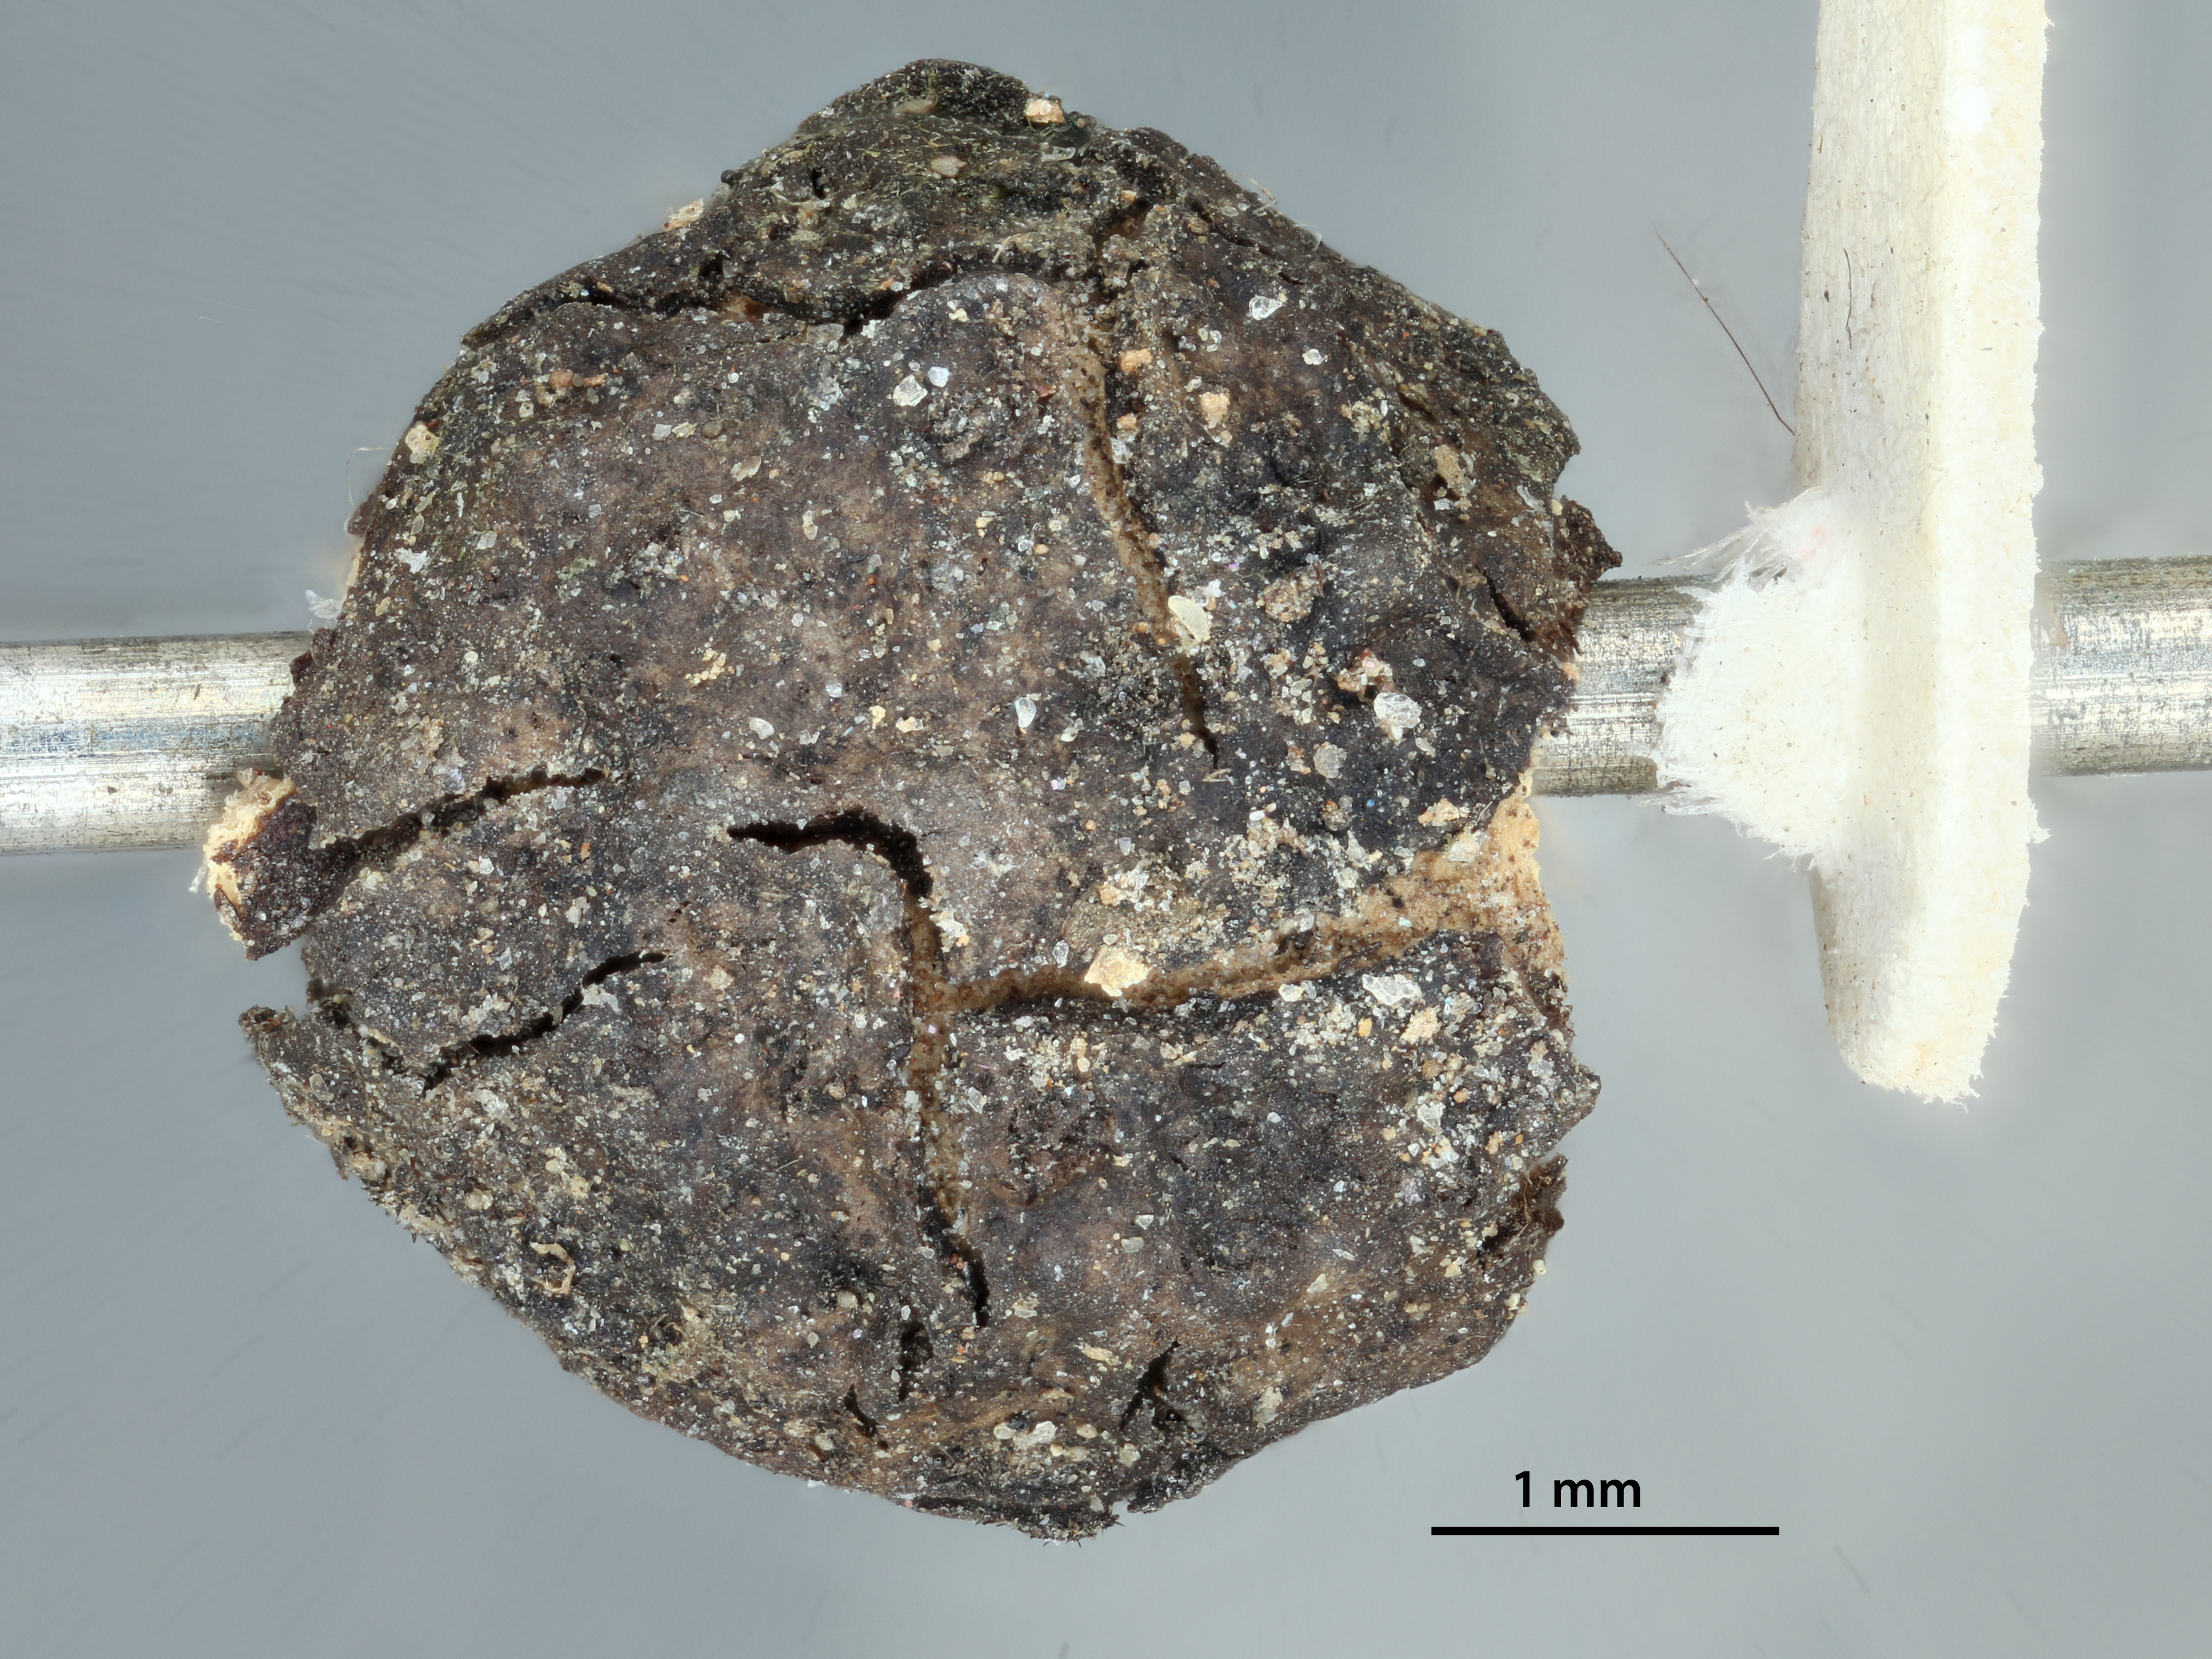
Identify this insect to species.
Callirhytis oblata
